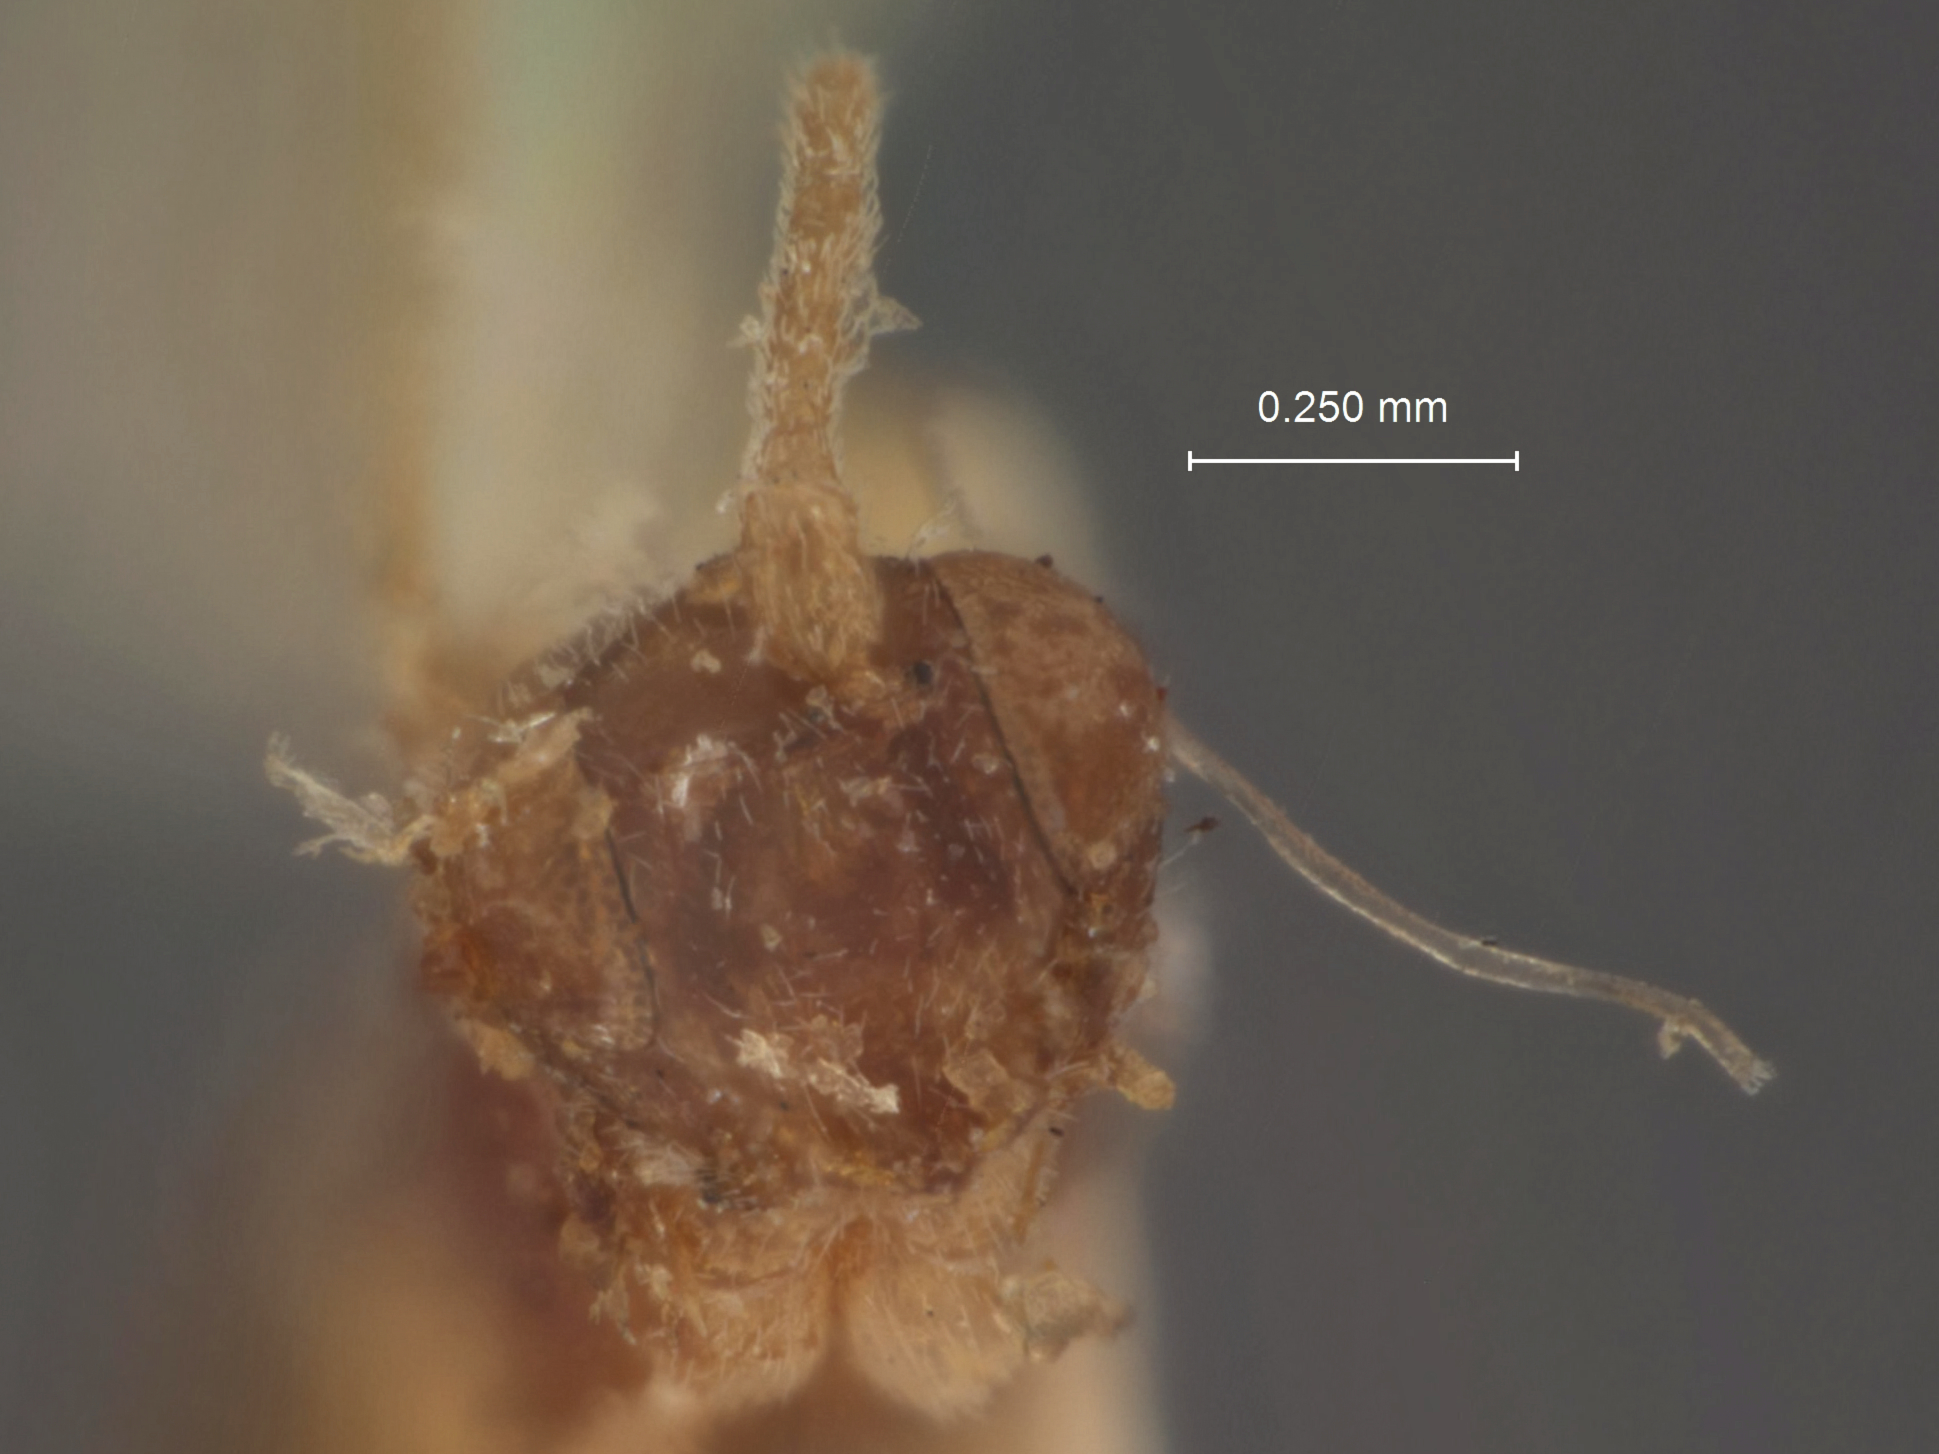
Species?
Deleter suffuscus
